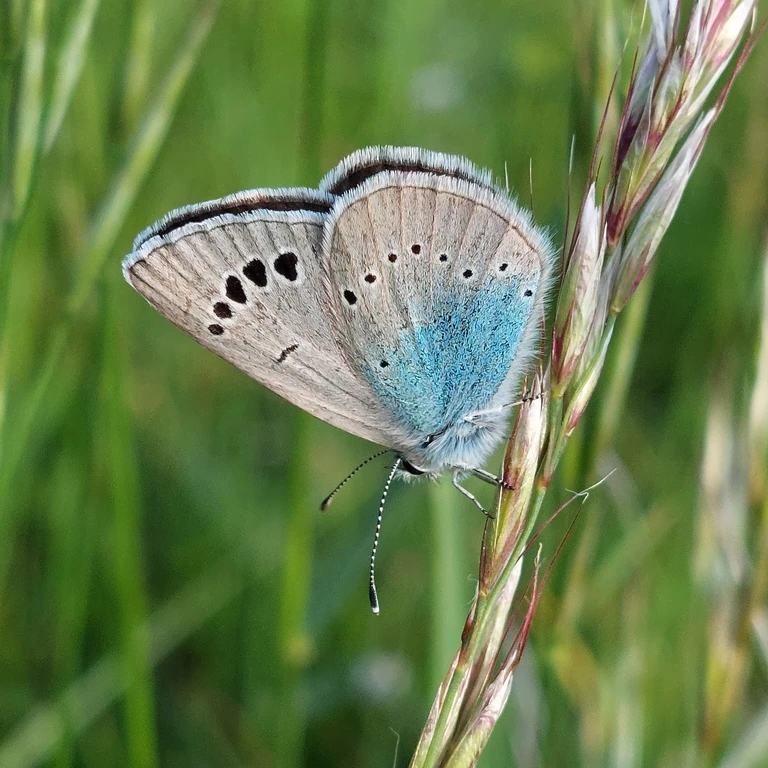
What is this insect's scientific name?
Glaucopsyche alexis
